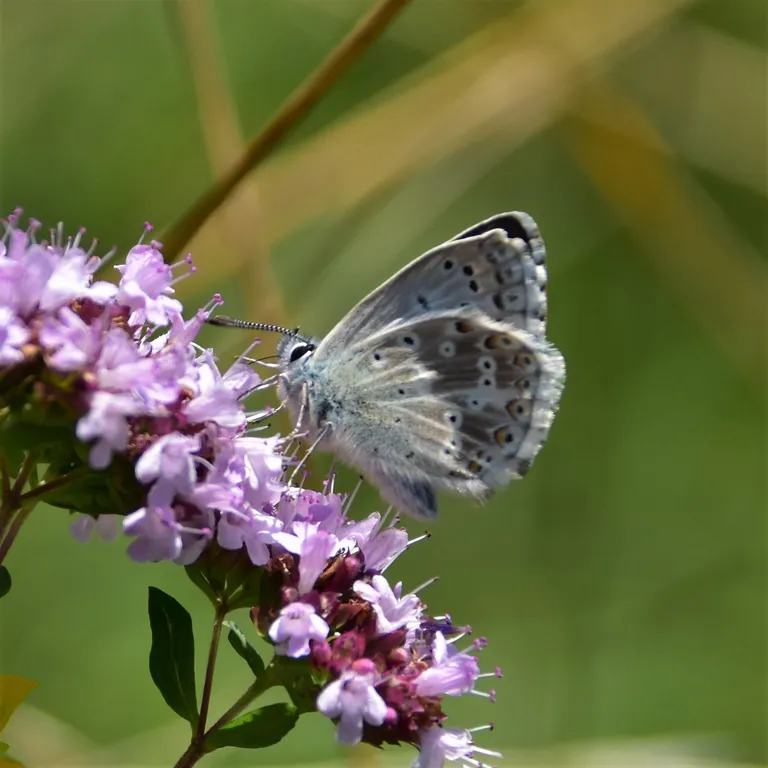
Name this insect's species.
Lysandra coridon
